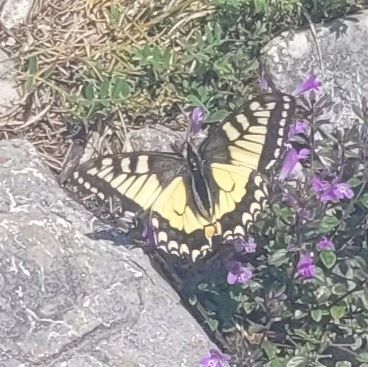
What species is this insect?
Papilio machaon
